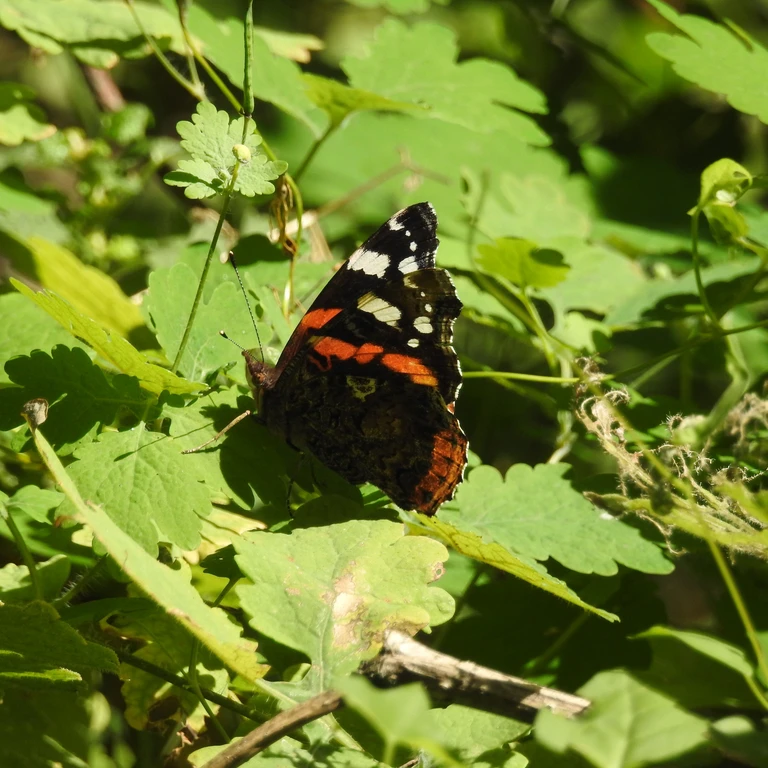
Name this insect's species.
Vanessa atalanta
